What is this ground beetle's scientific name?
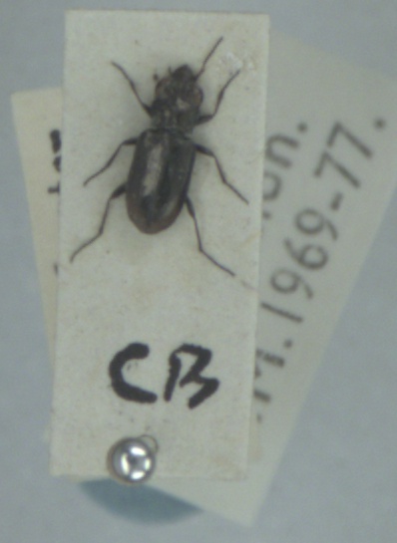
Notiophilus substriatus
